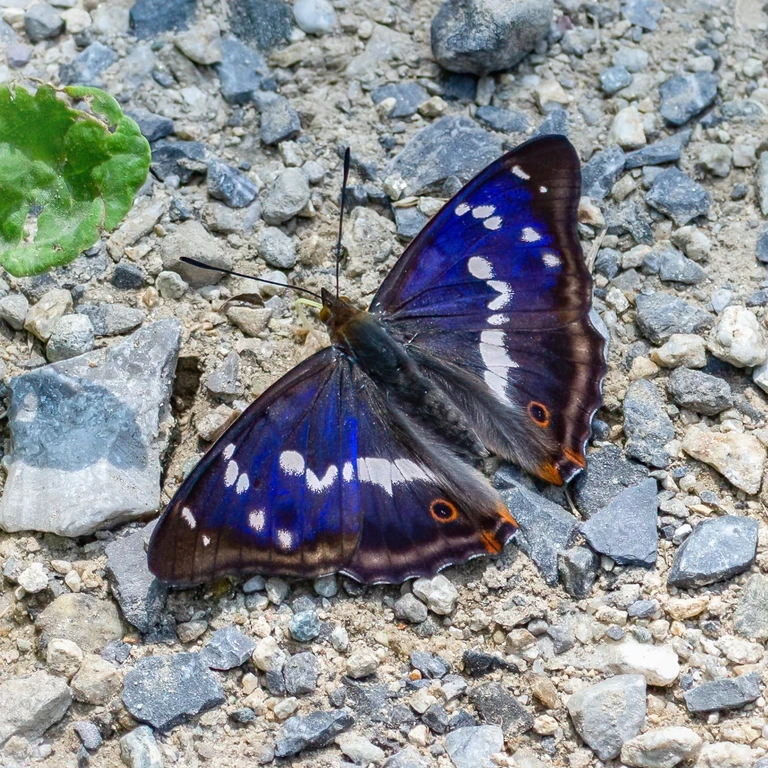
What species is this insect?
Apatura iris
